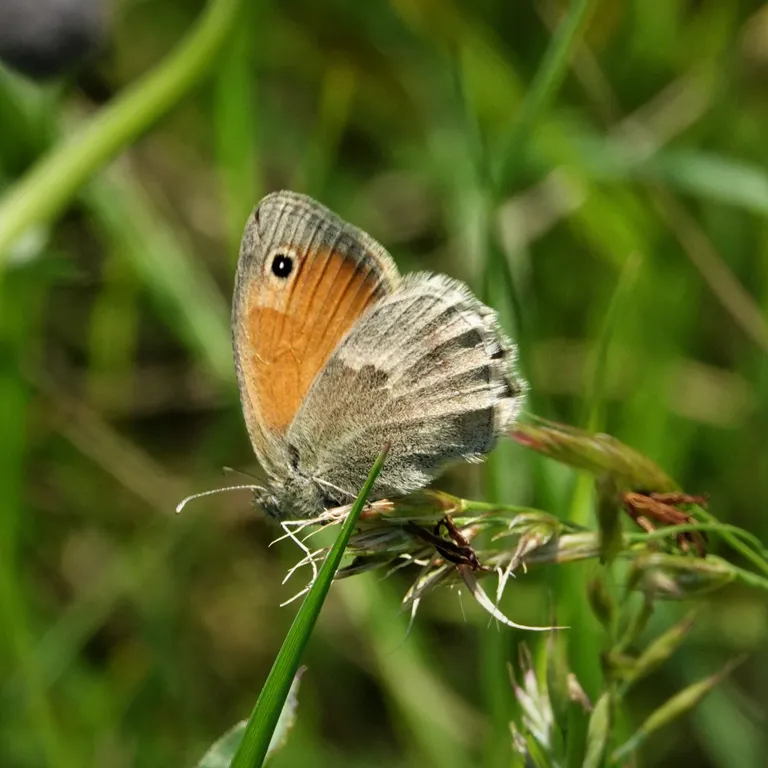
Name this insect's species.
Coenonympha pamphilus
